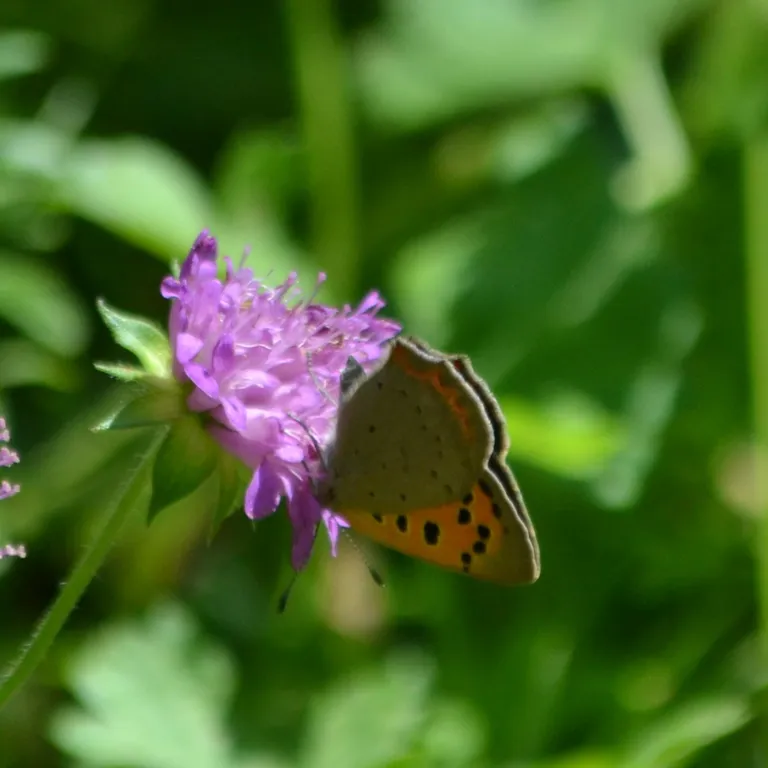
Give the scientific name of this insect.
Lycaena phlaeas
